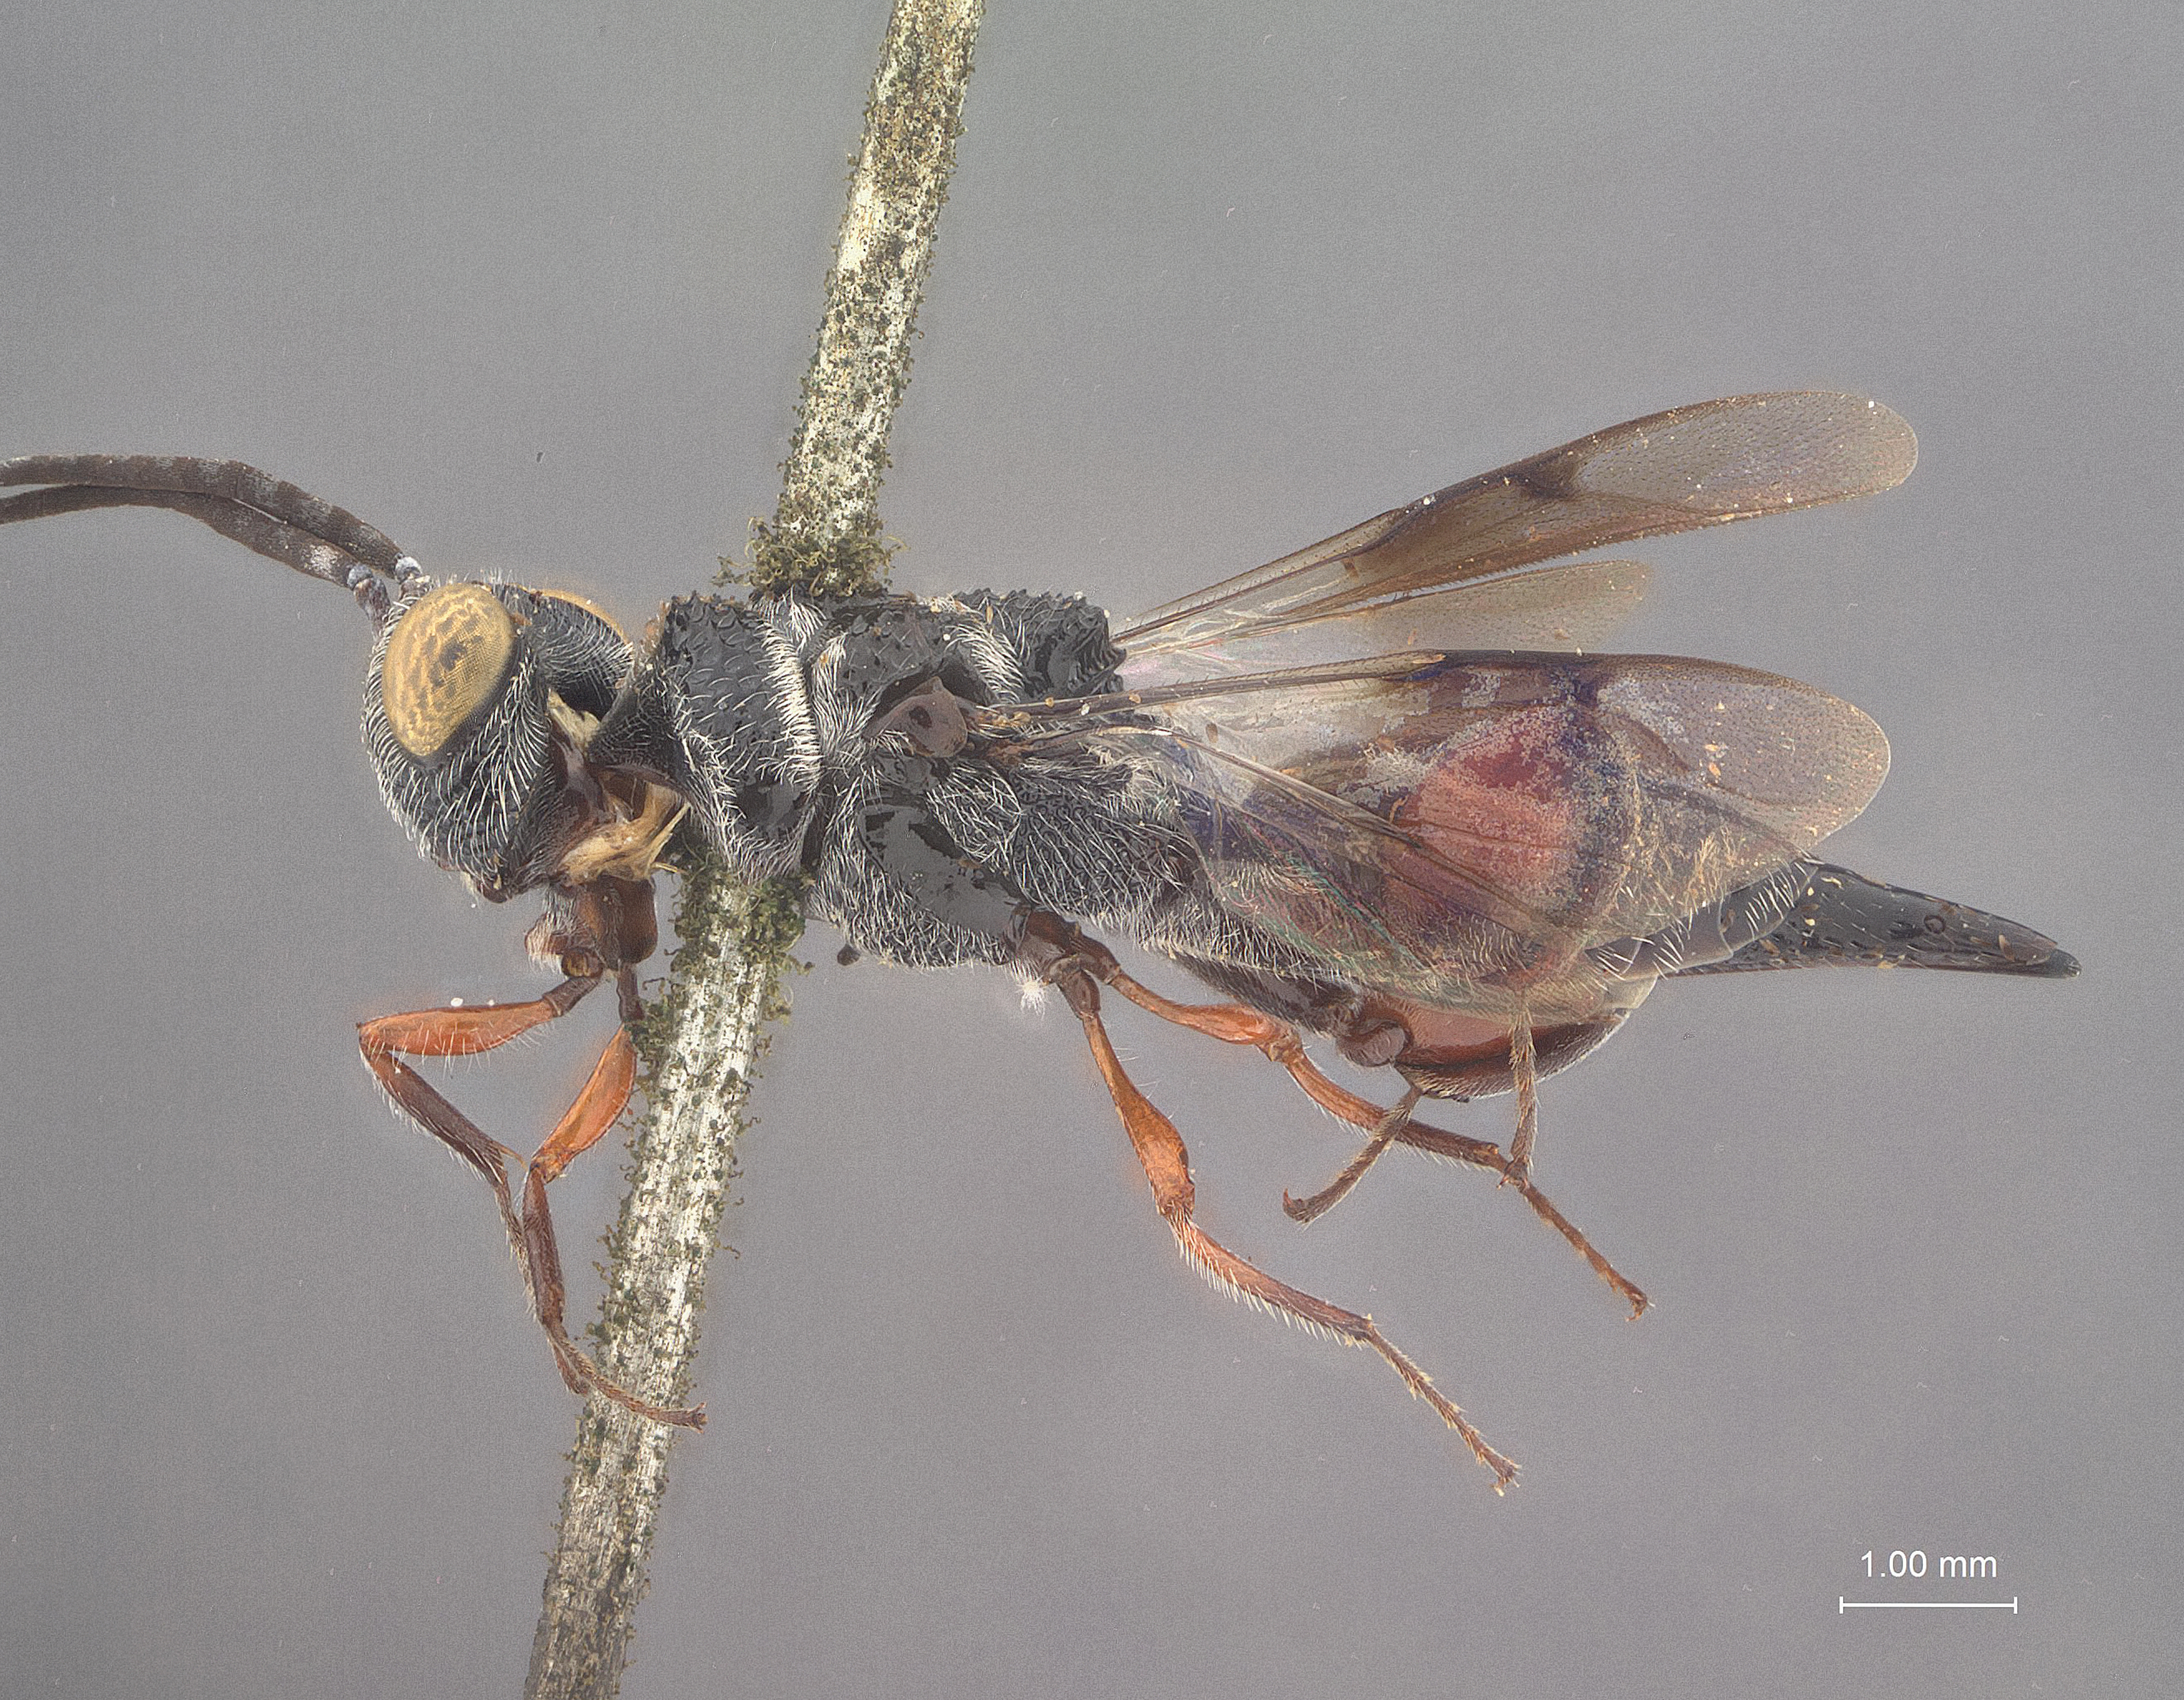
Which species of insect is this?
Trigonura puertoricensis
